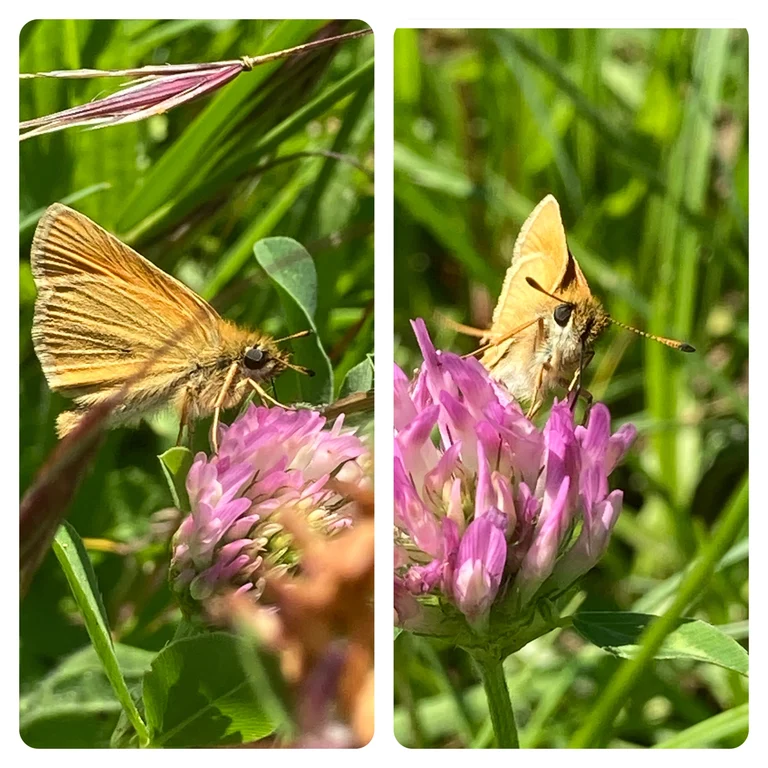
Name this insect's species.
Thymelicus lineola
